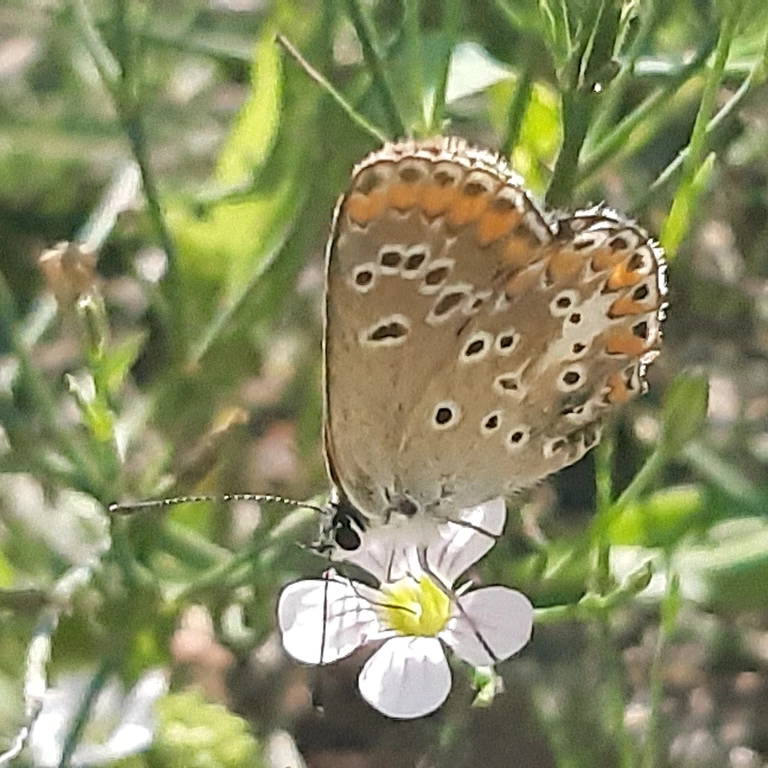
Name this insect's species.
Aricia agestis/artaxerxes
